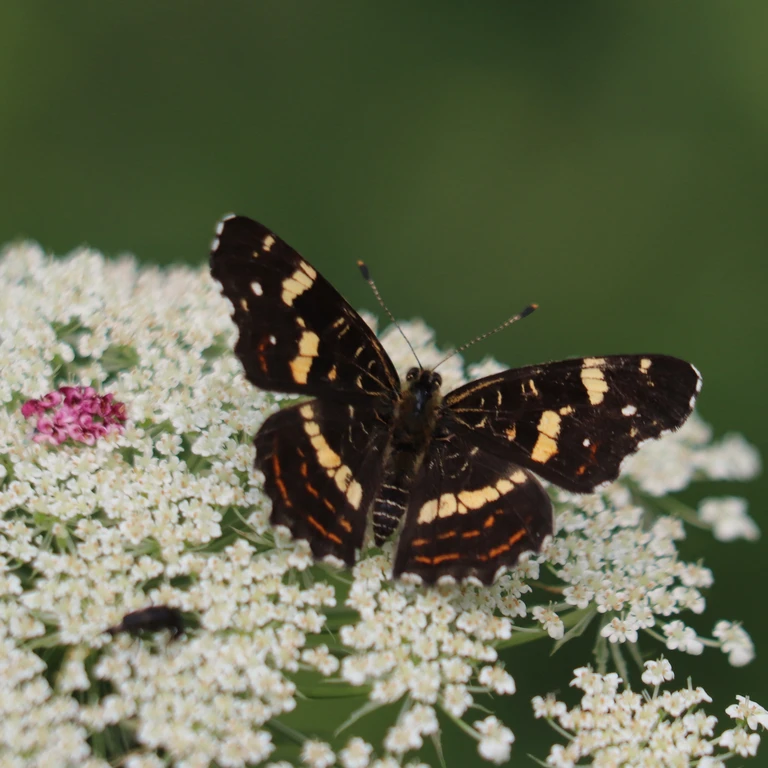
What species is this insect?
Araschnia levana
